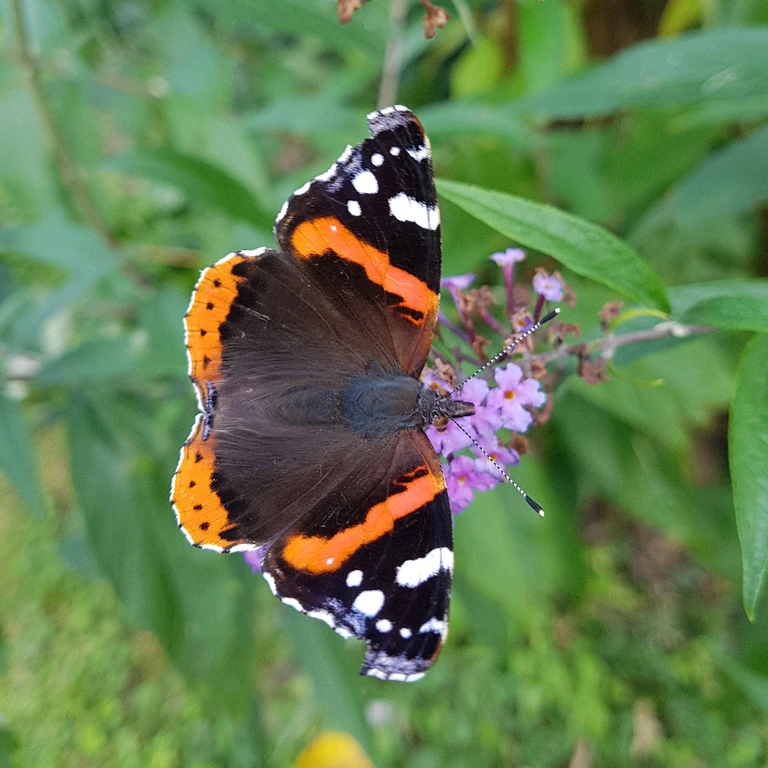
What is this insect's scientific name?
Vanessa atalanta
